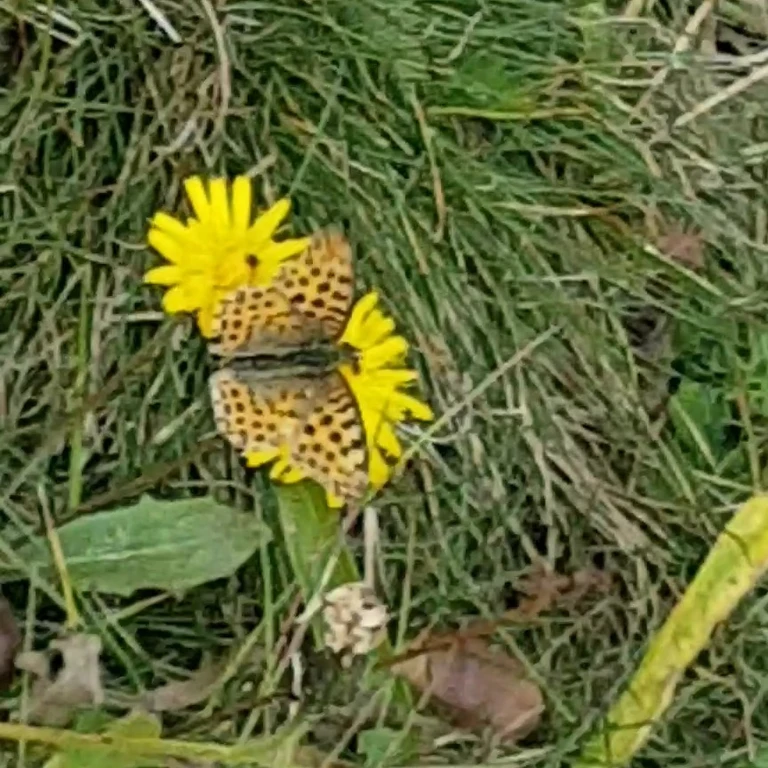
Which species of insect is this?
Issoria lathonia
